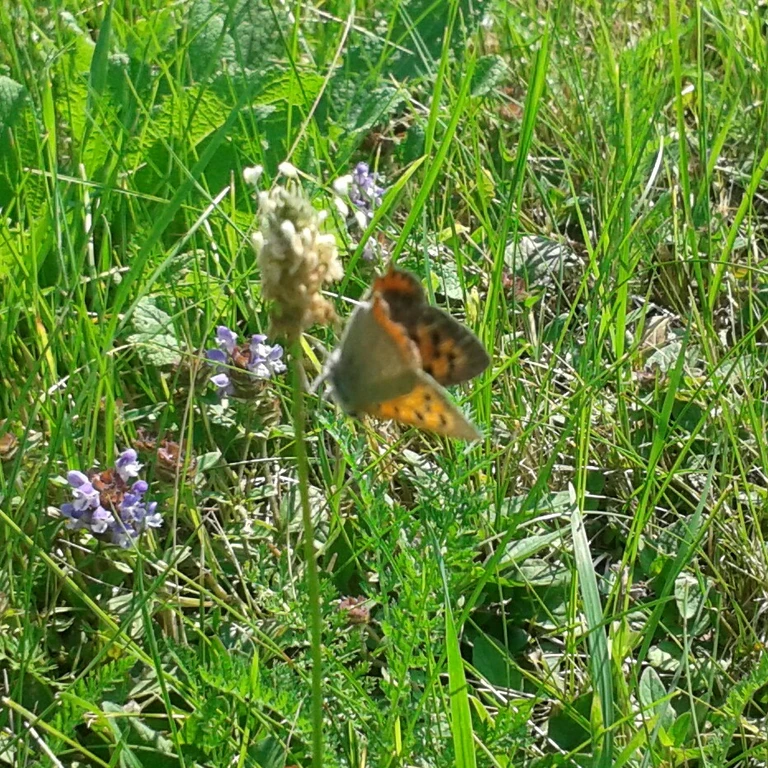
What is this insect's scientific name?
Lycaena phlaeas
